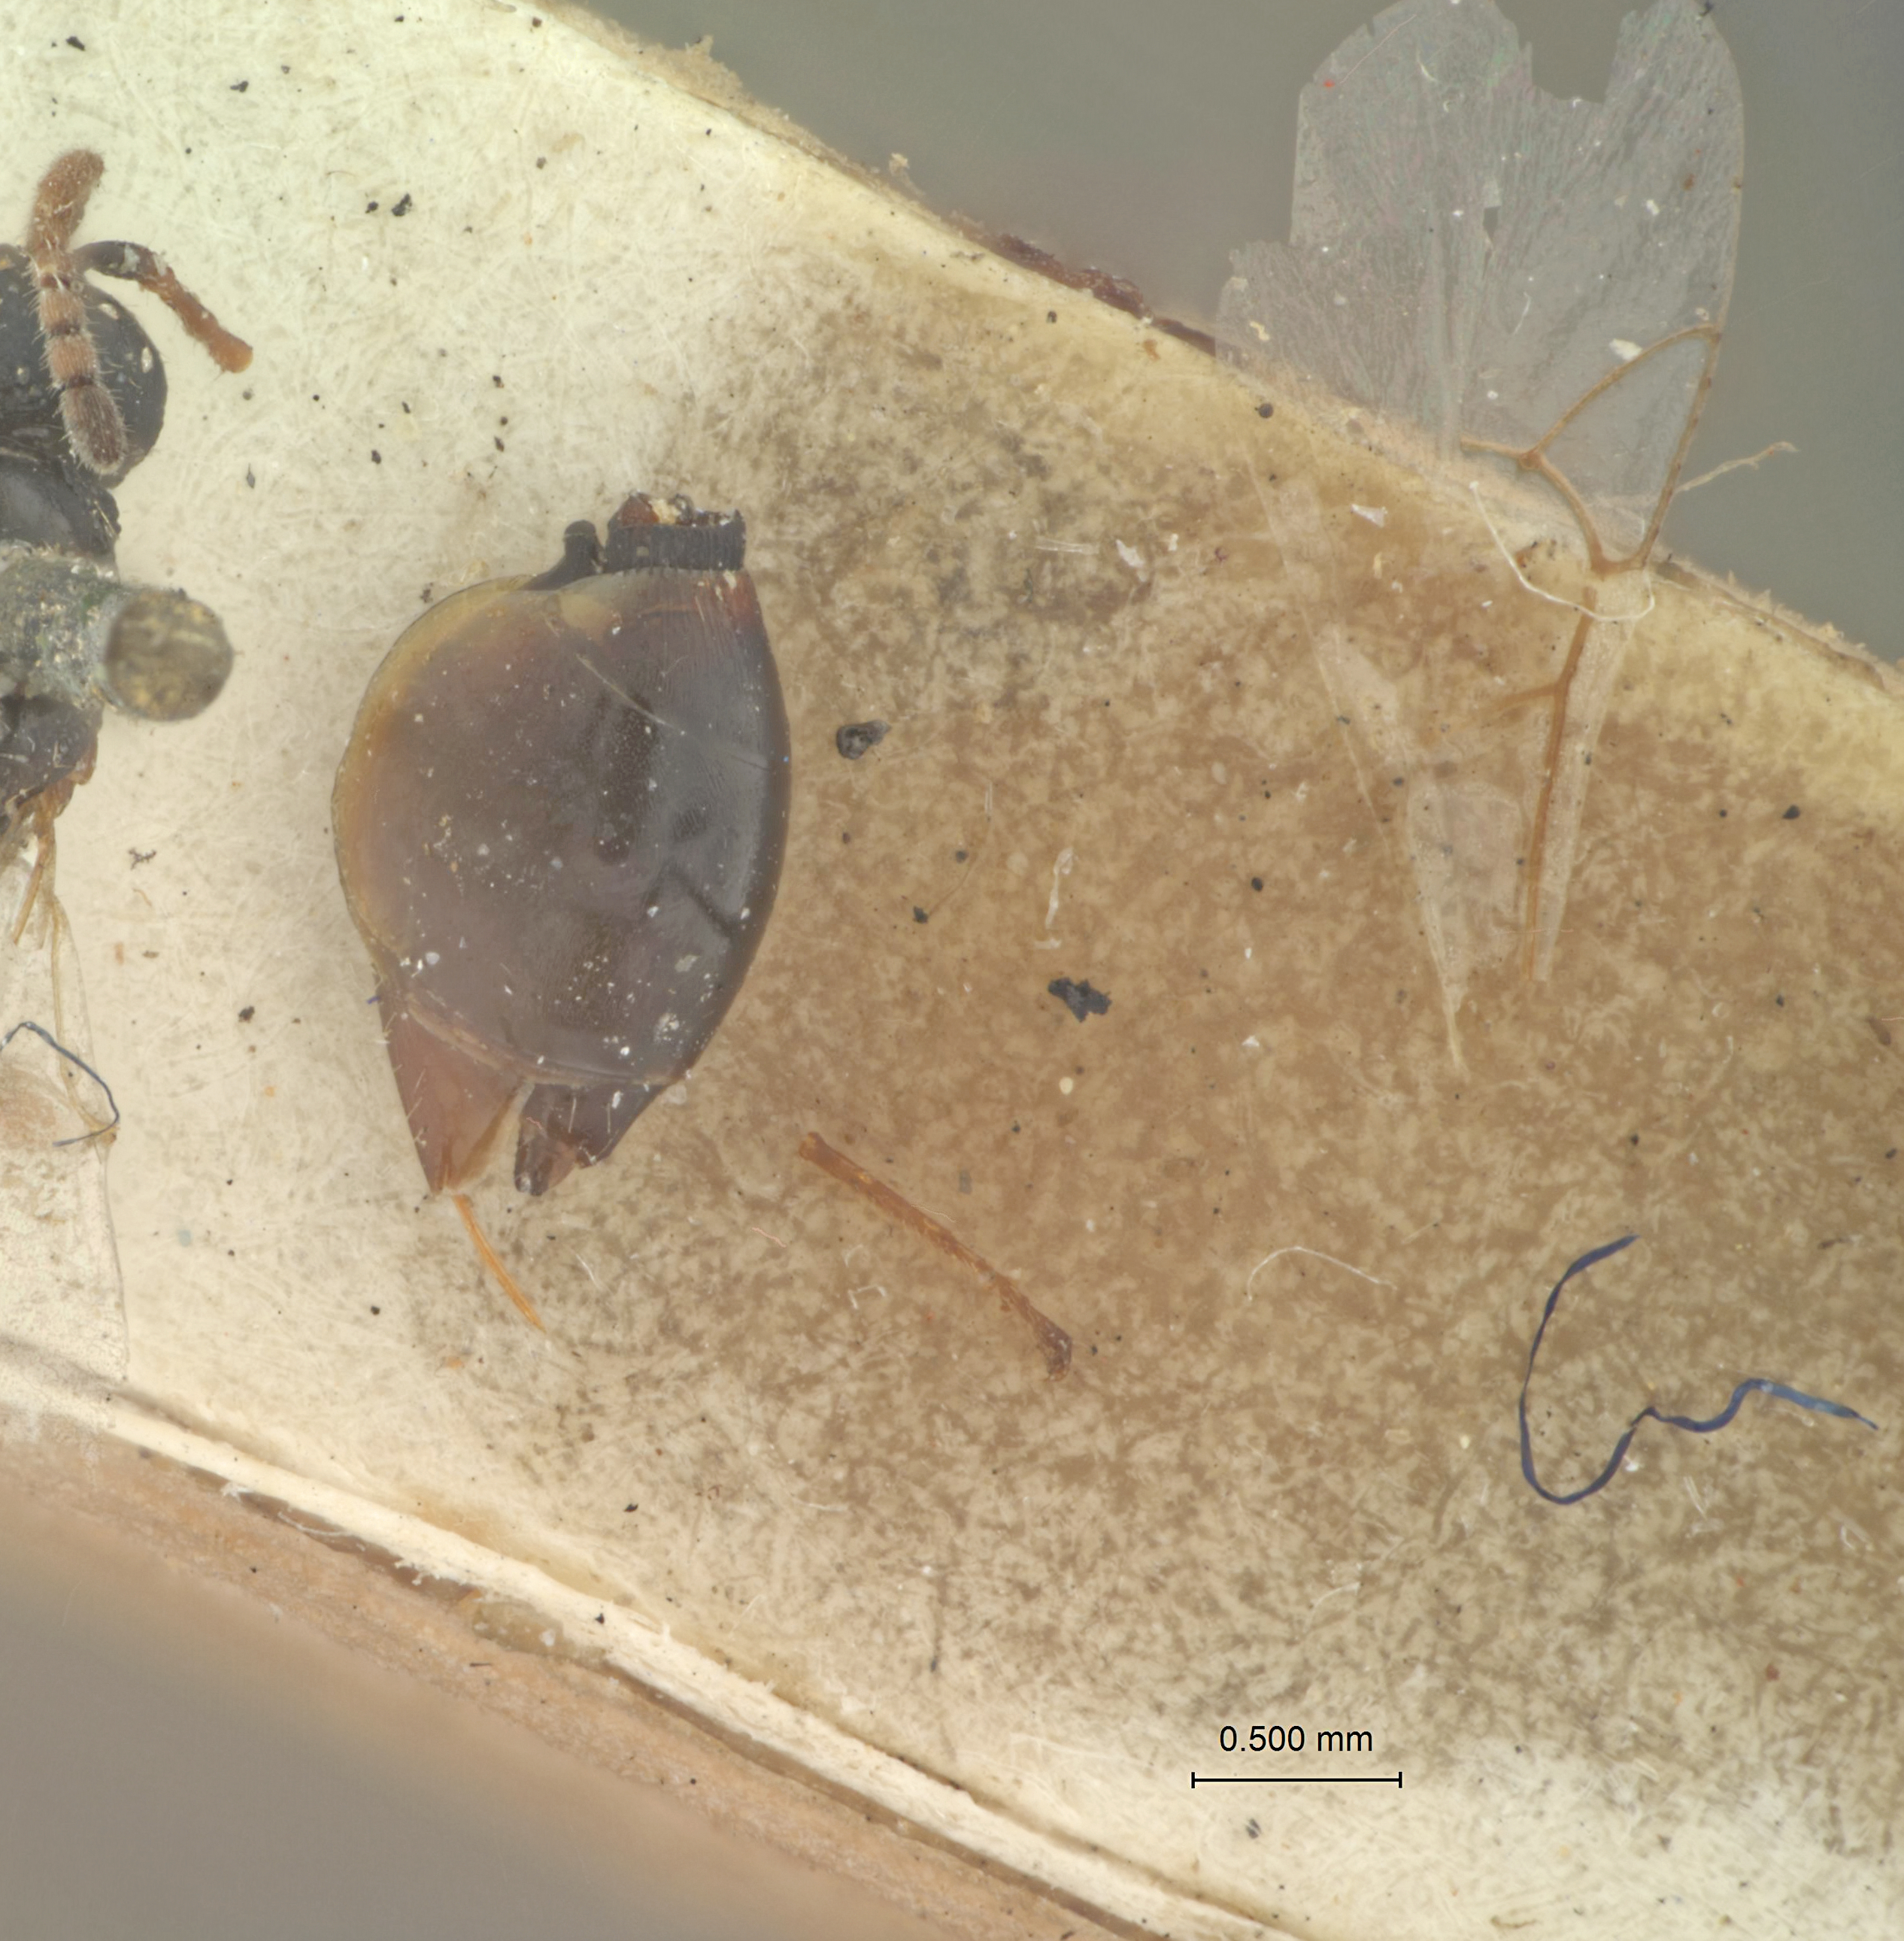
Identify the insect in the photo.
Figites floridanus
